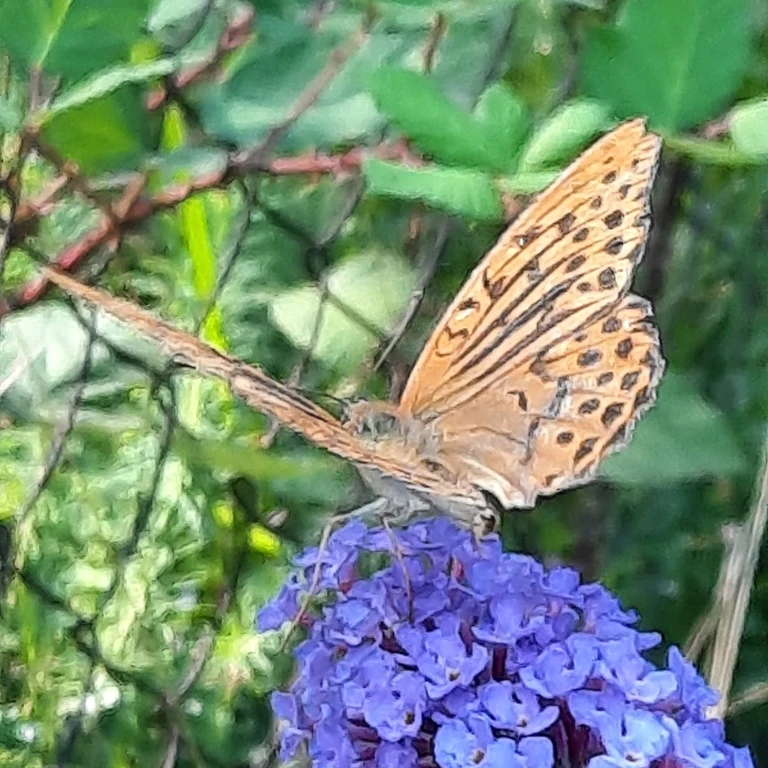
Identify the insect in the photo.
Argynnis paphia
